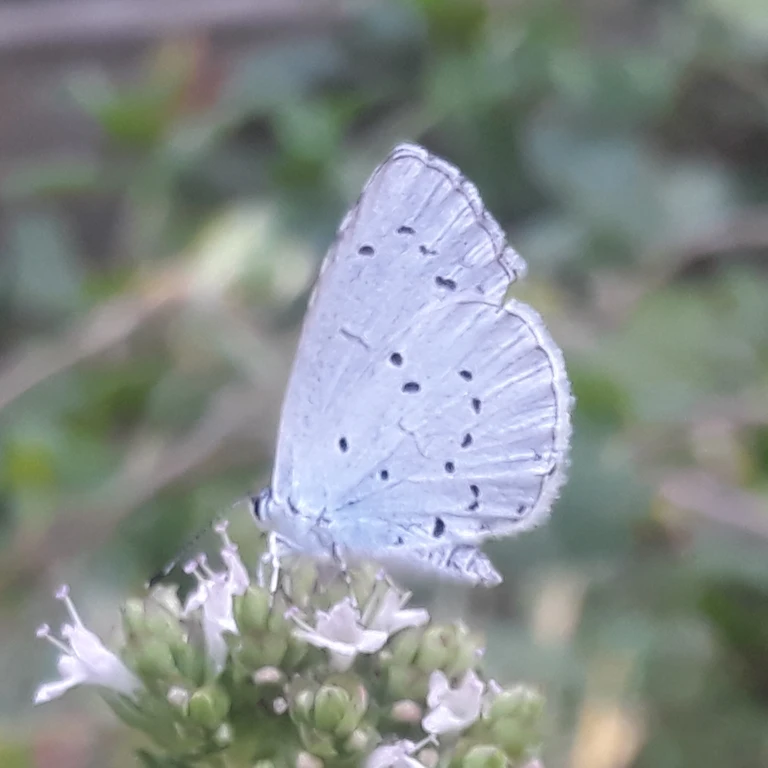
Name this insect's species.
Celastrina argiolus
